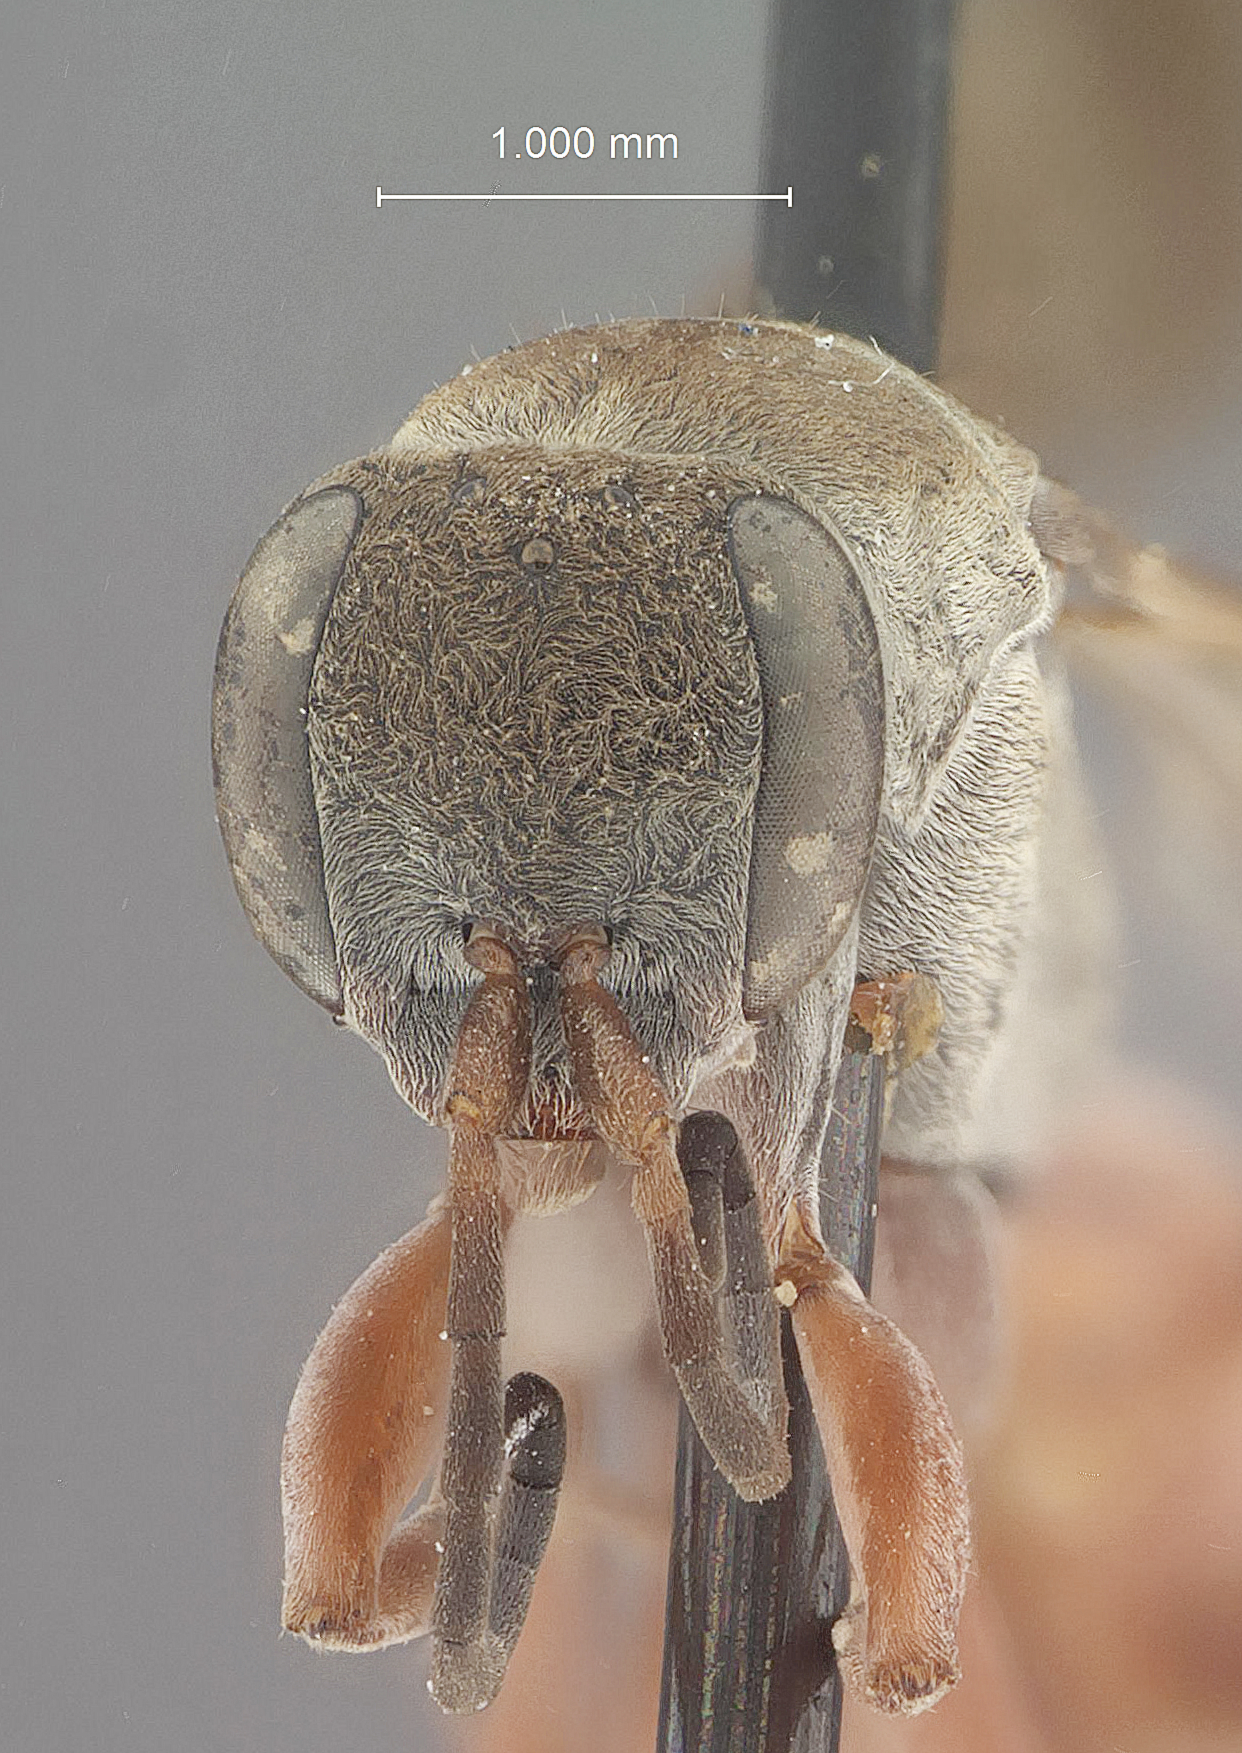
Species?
Allaporus fascipennis
